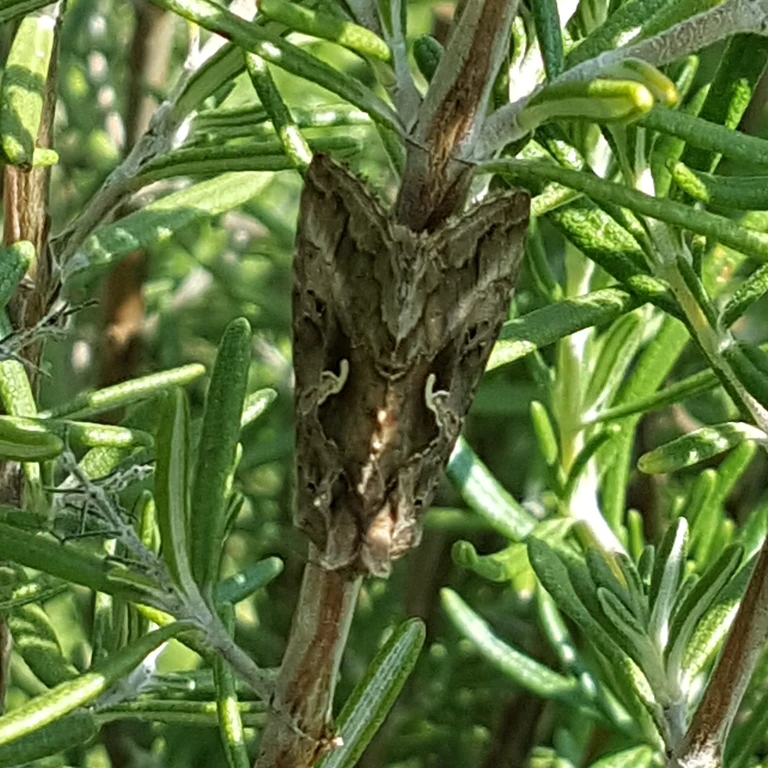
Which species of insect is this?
Autographa gamma
